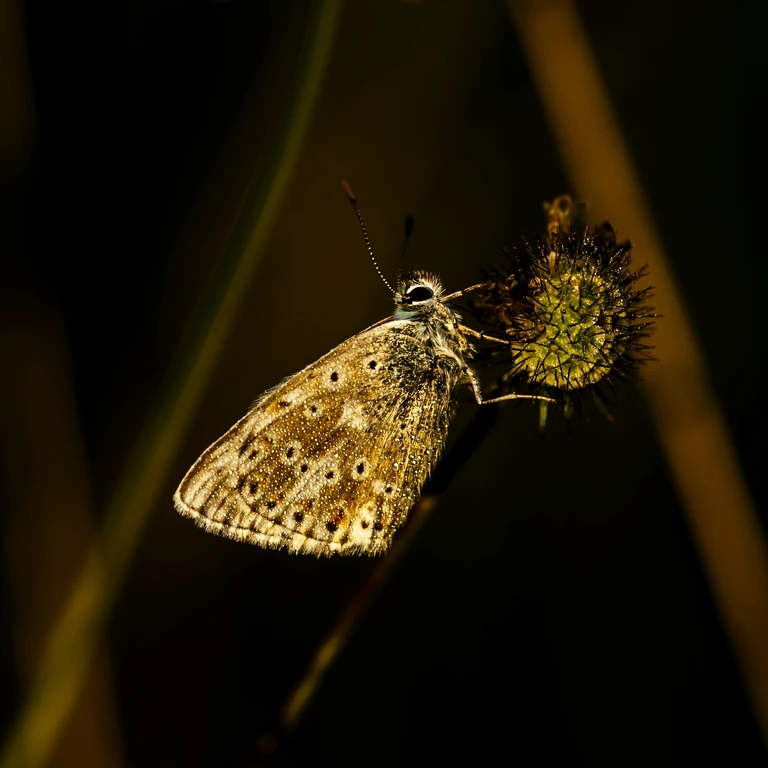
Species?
Lysandra coridon
